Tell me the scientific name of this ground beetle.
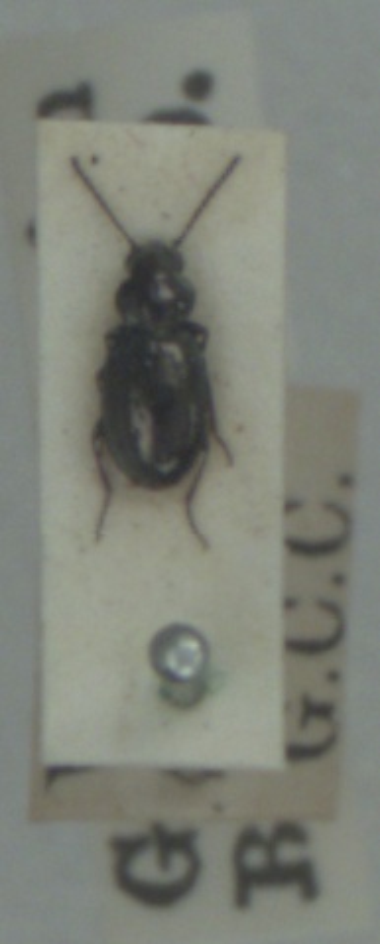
Bembidion nigricorne
